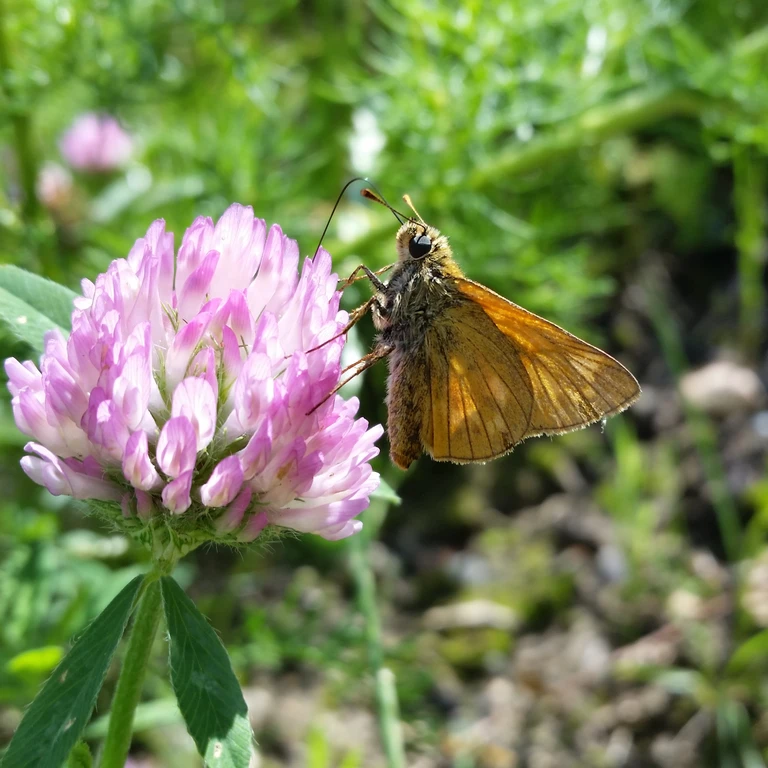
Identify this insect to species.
Ochlodes sylvanus (also Ochlodes venata)
